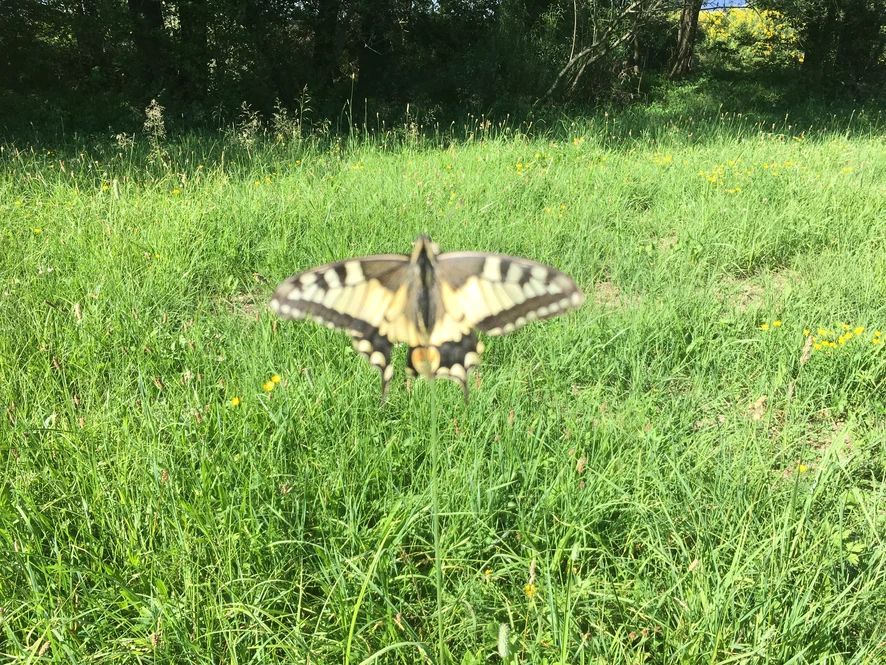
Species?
Papilio machaon
